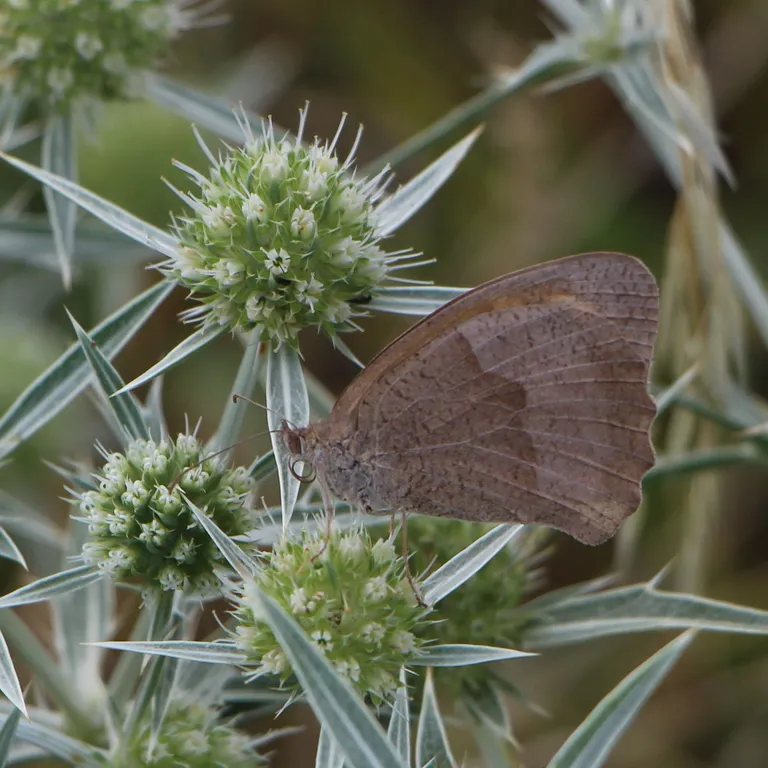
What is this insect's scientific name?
Maniola jurtina
